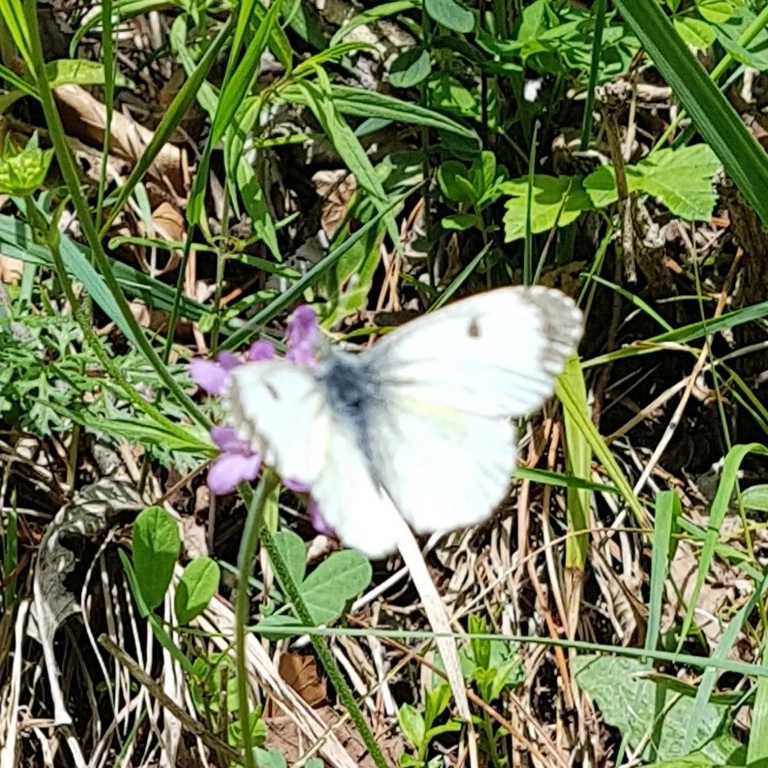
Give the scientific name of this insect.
Anthocharis cardamines
